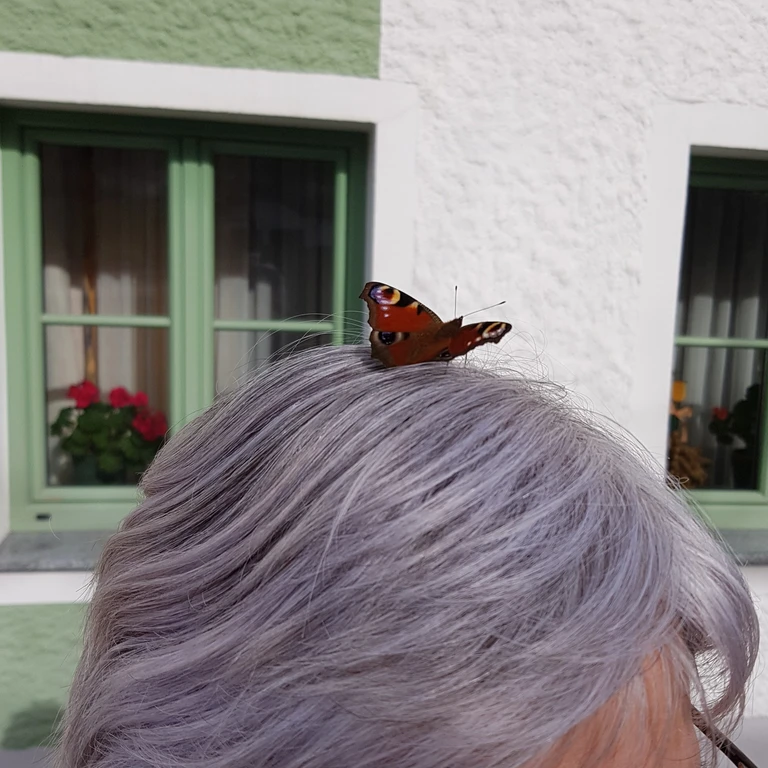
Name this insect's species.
Aglais io
